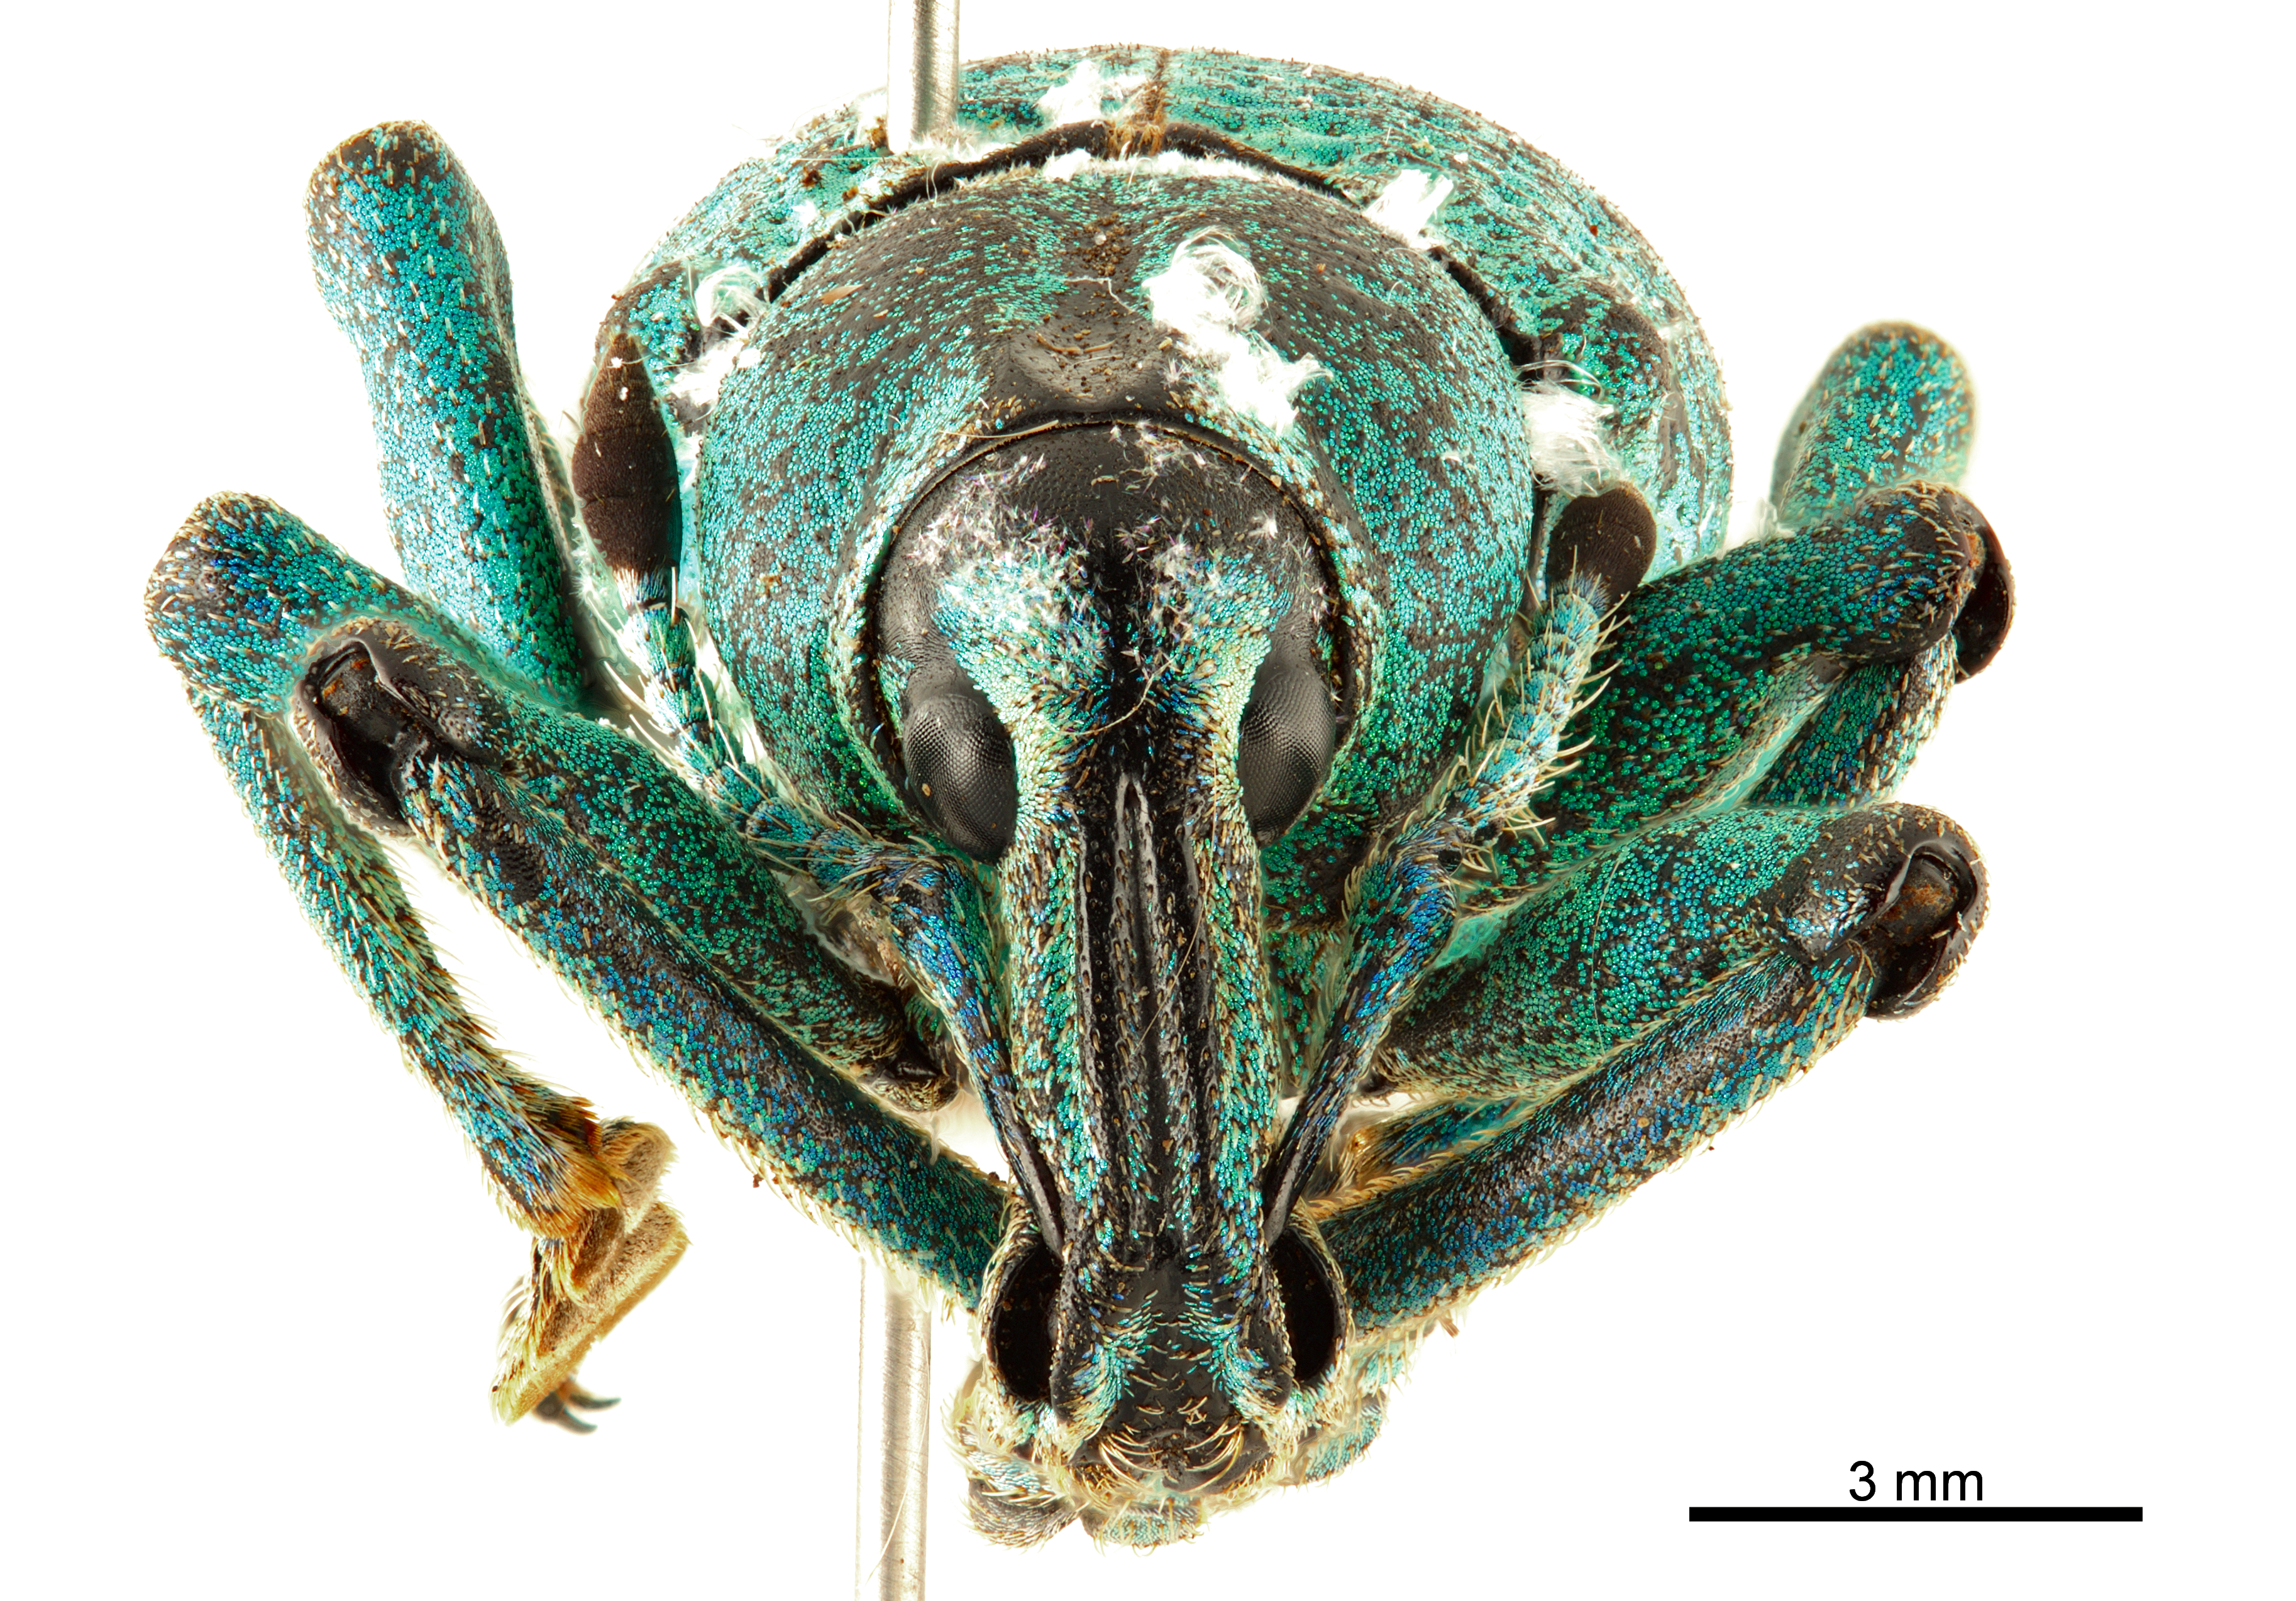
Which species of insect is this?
Eupholus humeralis
